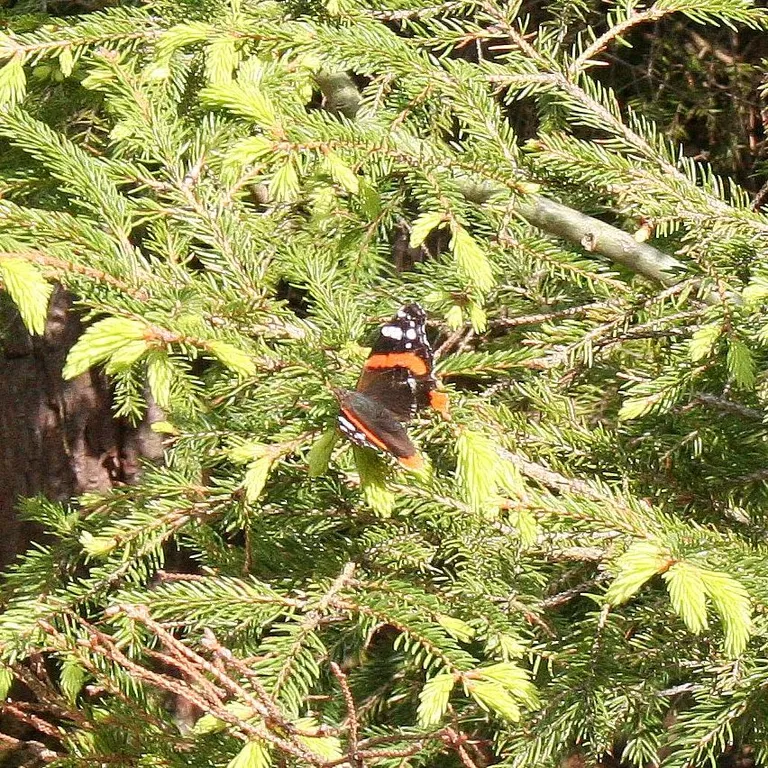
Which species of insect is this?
Vanessa atalanta
